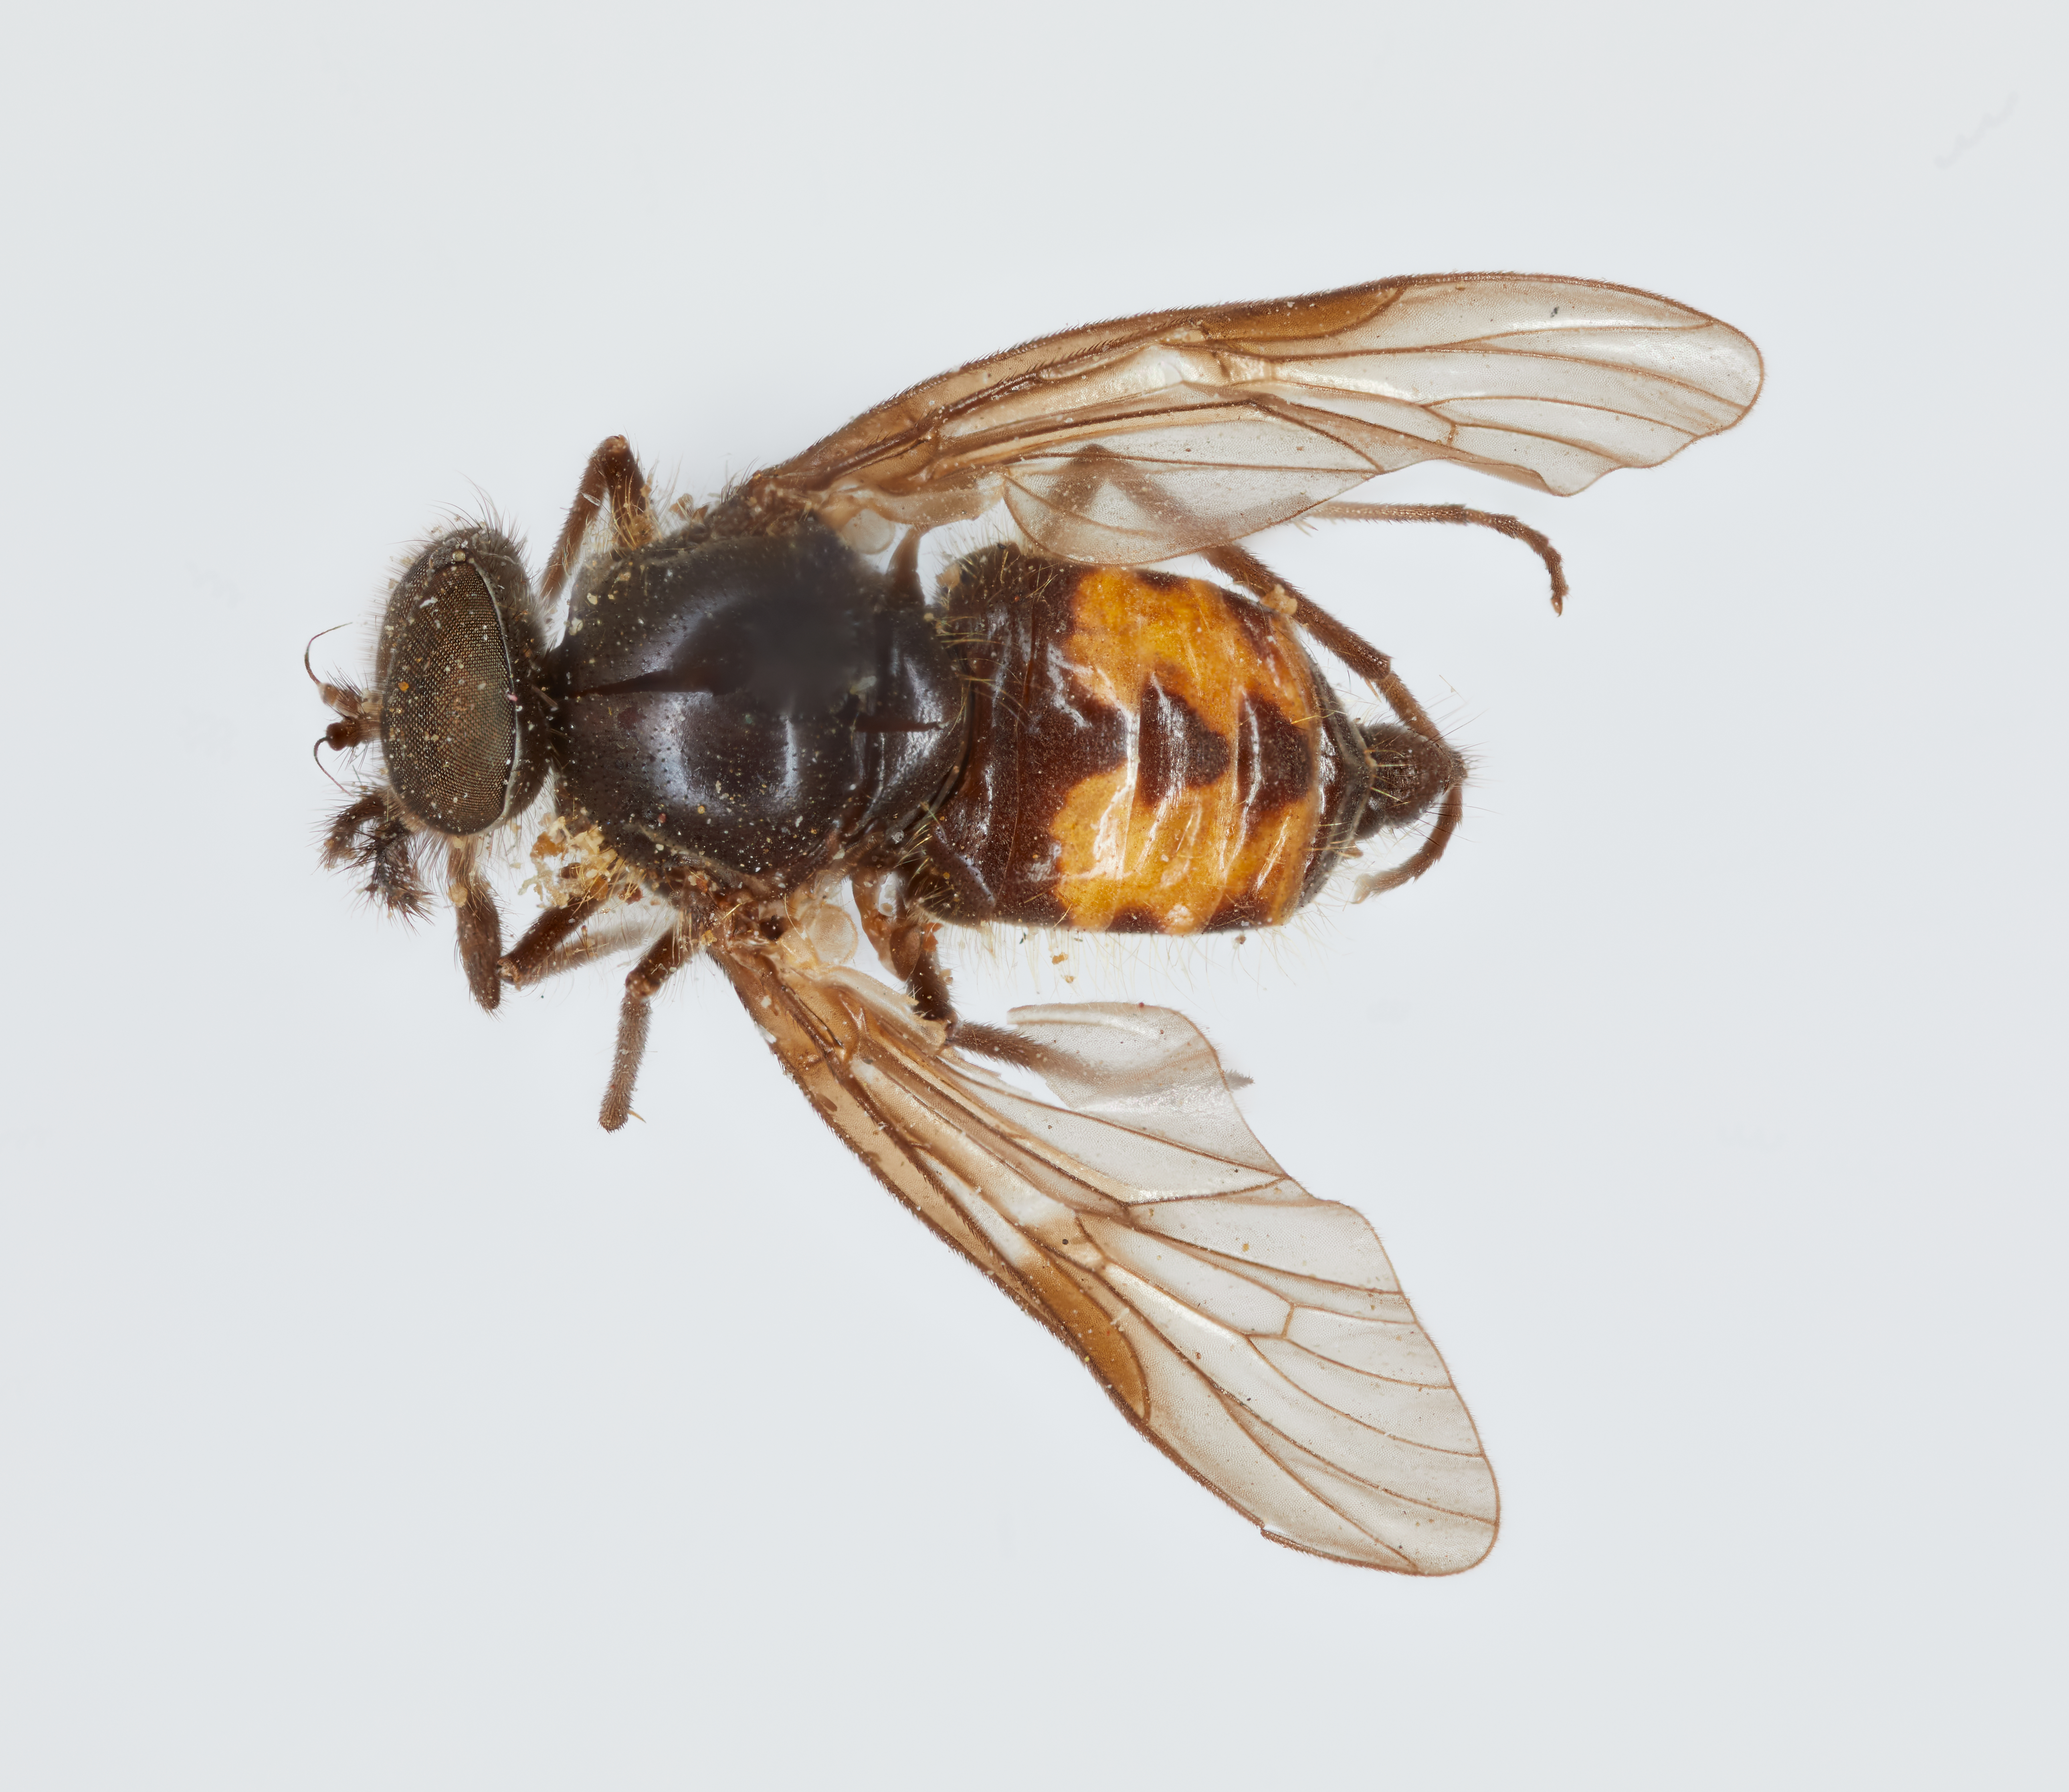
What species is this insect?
Dasyomma trianguliferous
